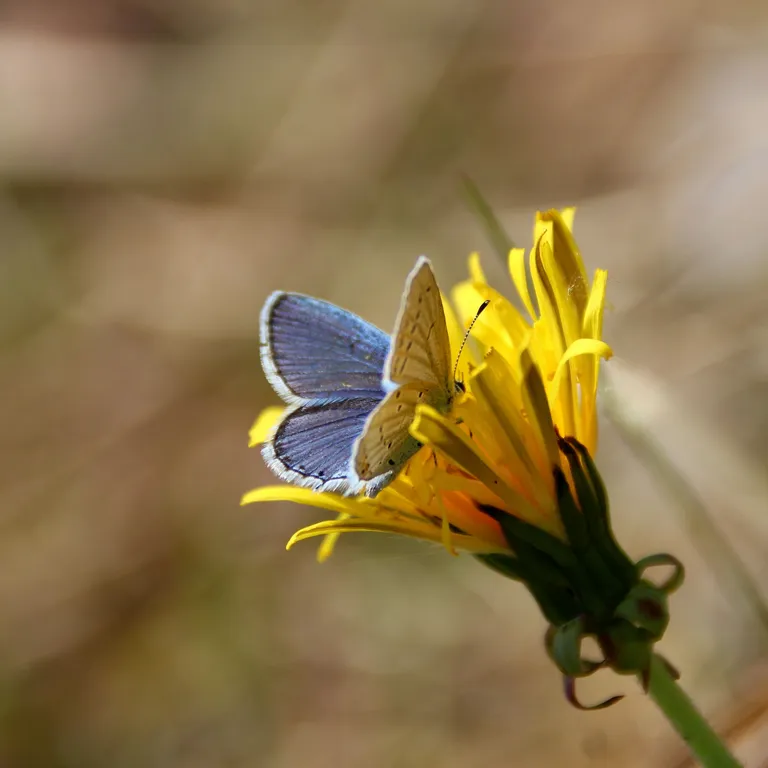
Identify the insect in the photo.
Cupido argiades (also Elkalyce argiades)
